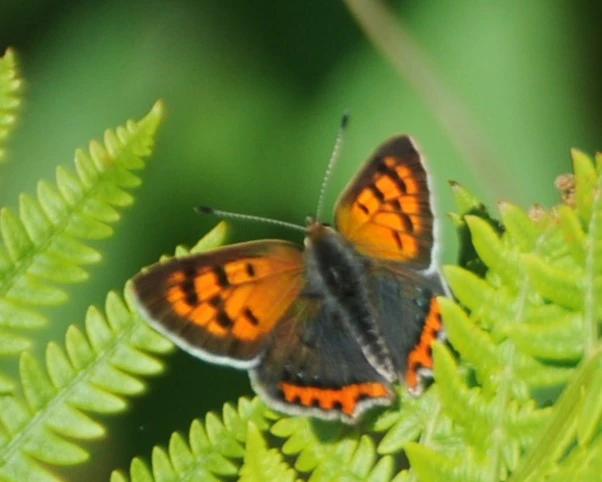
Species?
Lycaena phlaeas
